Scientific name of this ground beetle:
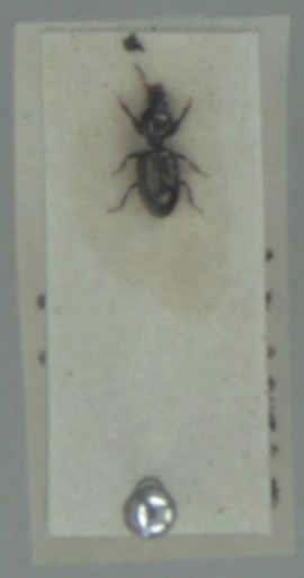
Dyschirius aeneus
